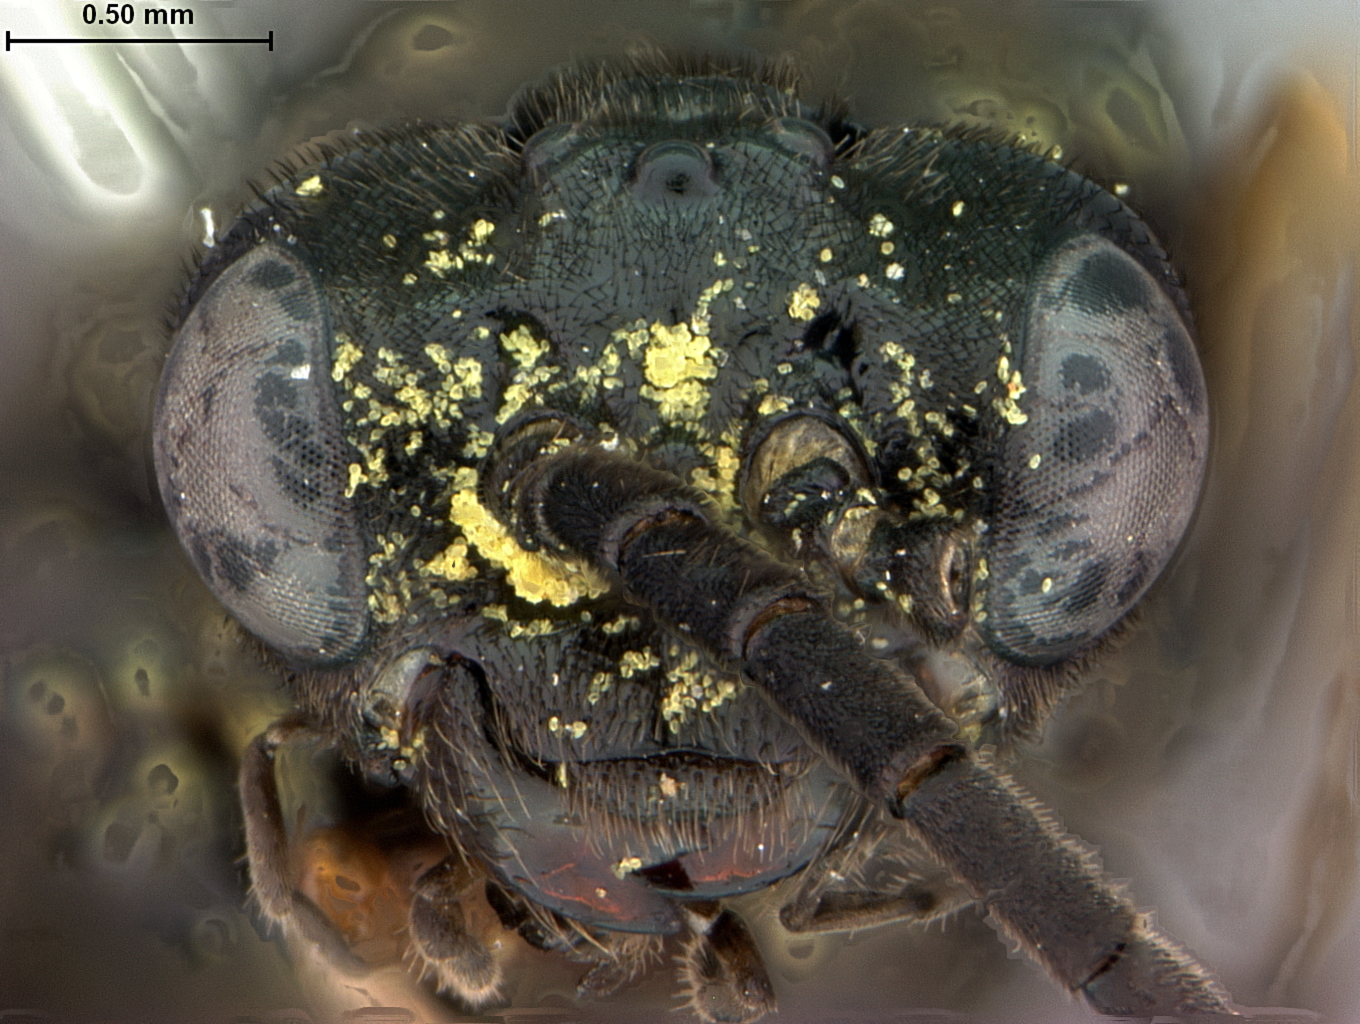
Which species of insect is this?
Rhadinoceraea zigadenusae
